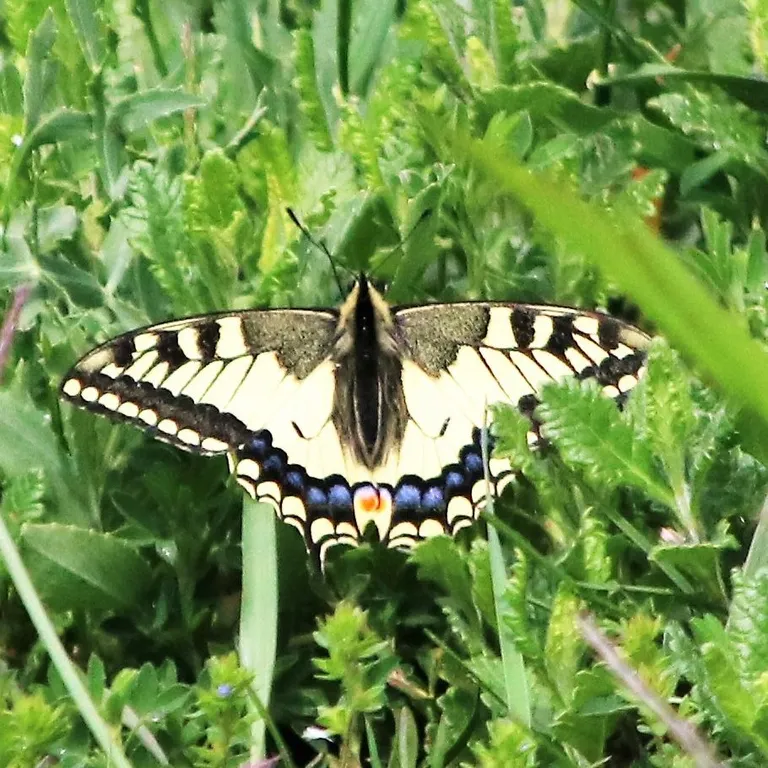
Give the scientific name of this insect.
Papilio machaon
